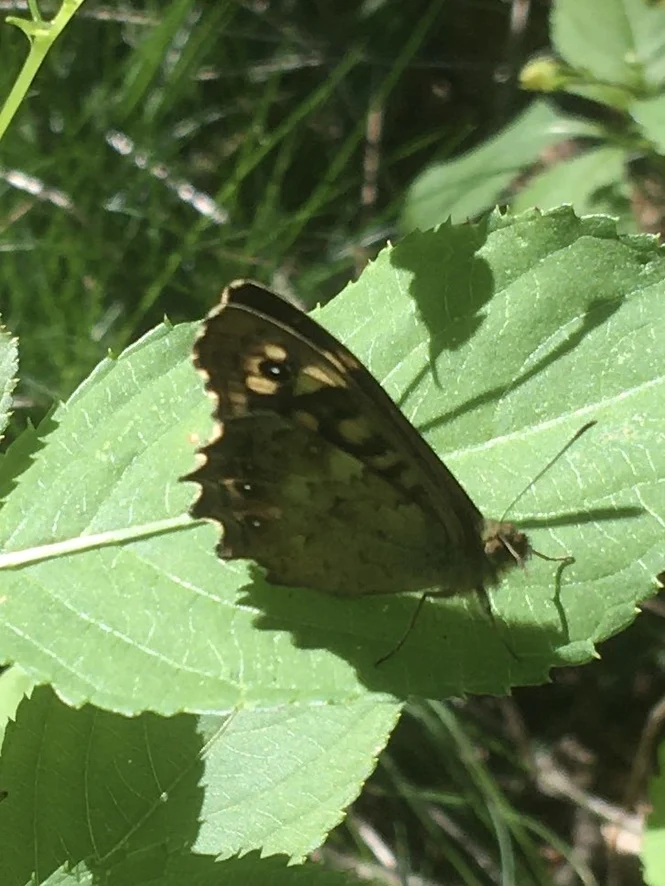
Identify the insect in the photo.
Pararge aegeria
